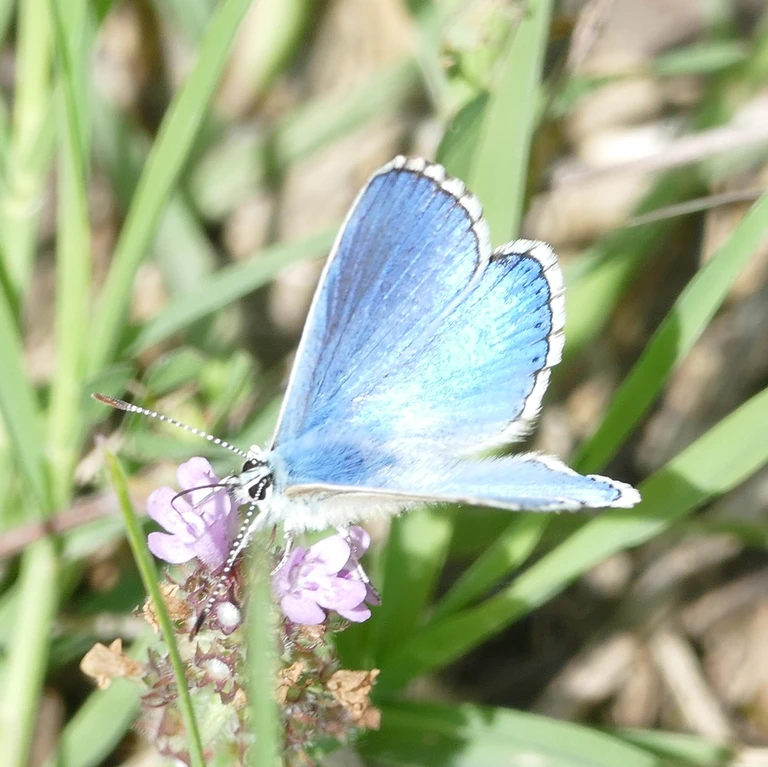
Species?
Lysandra bellargus
